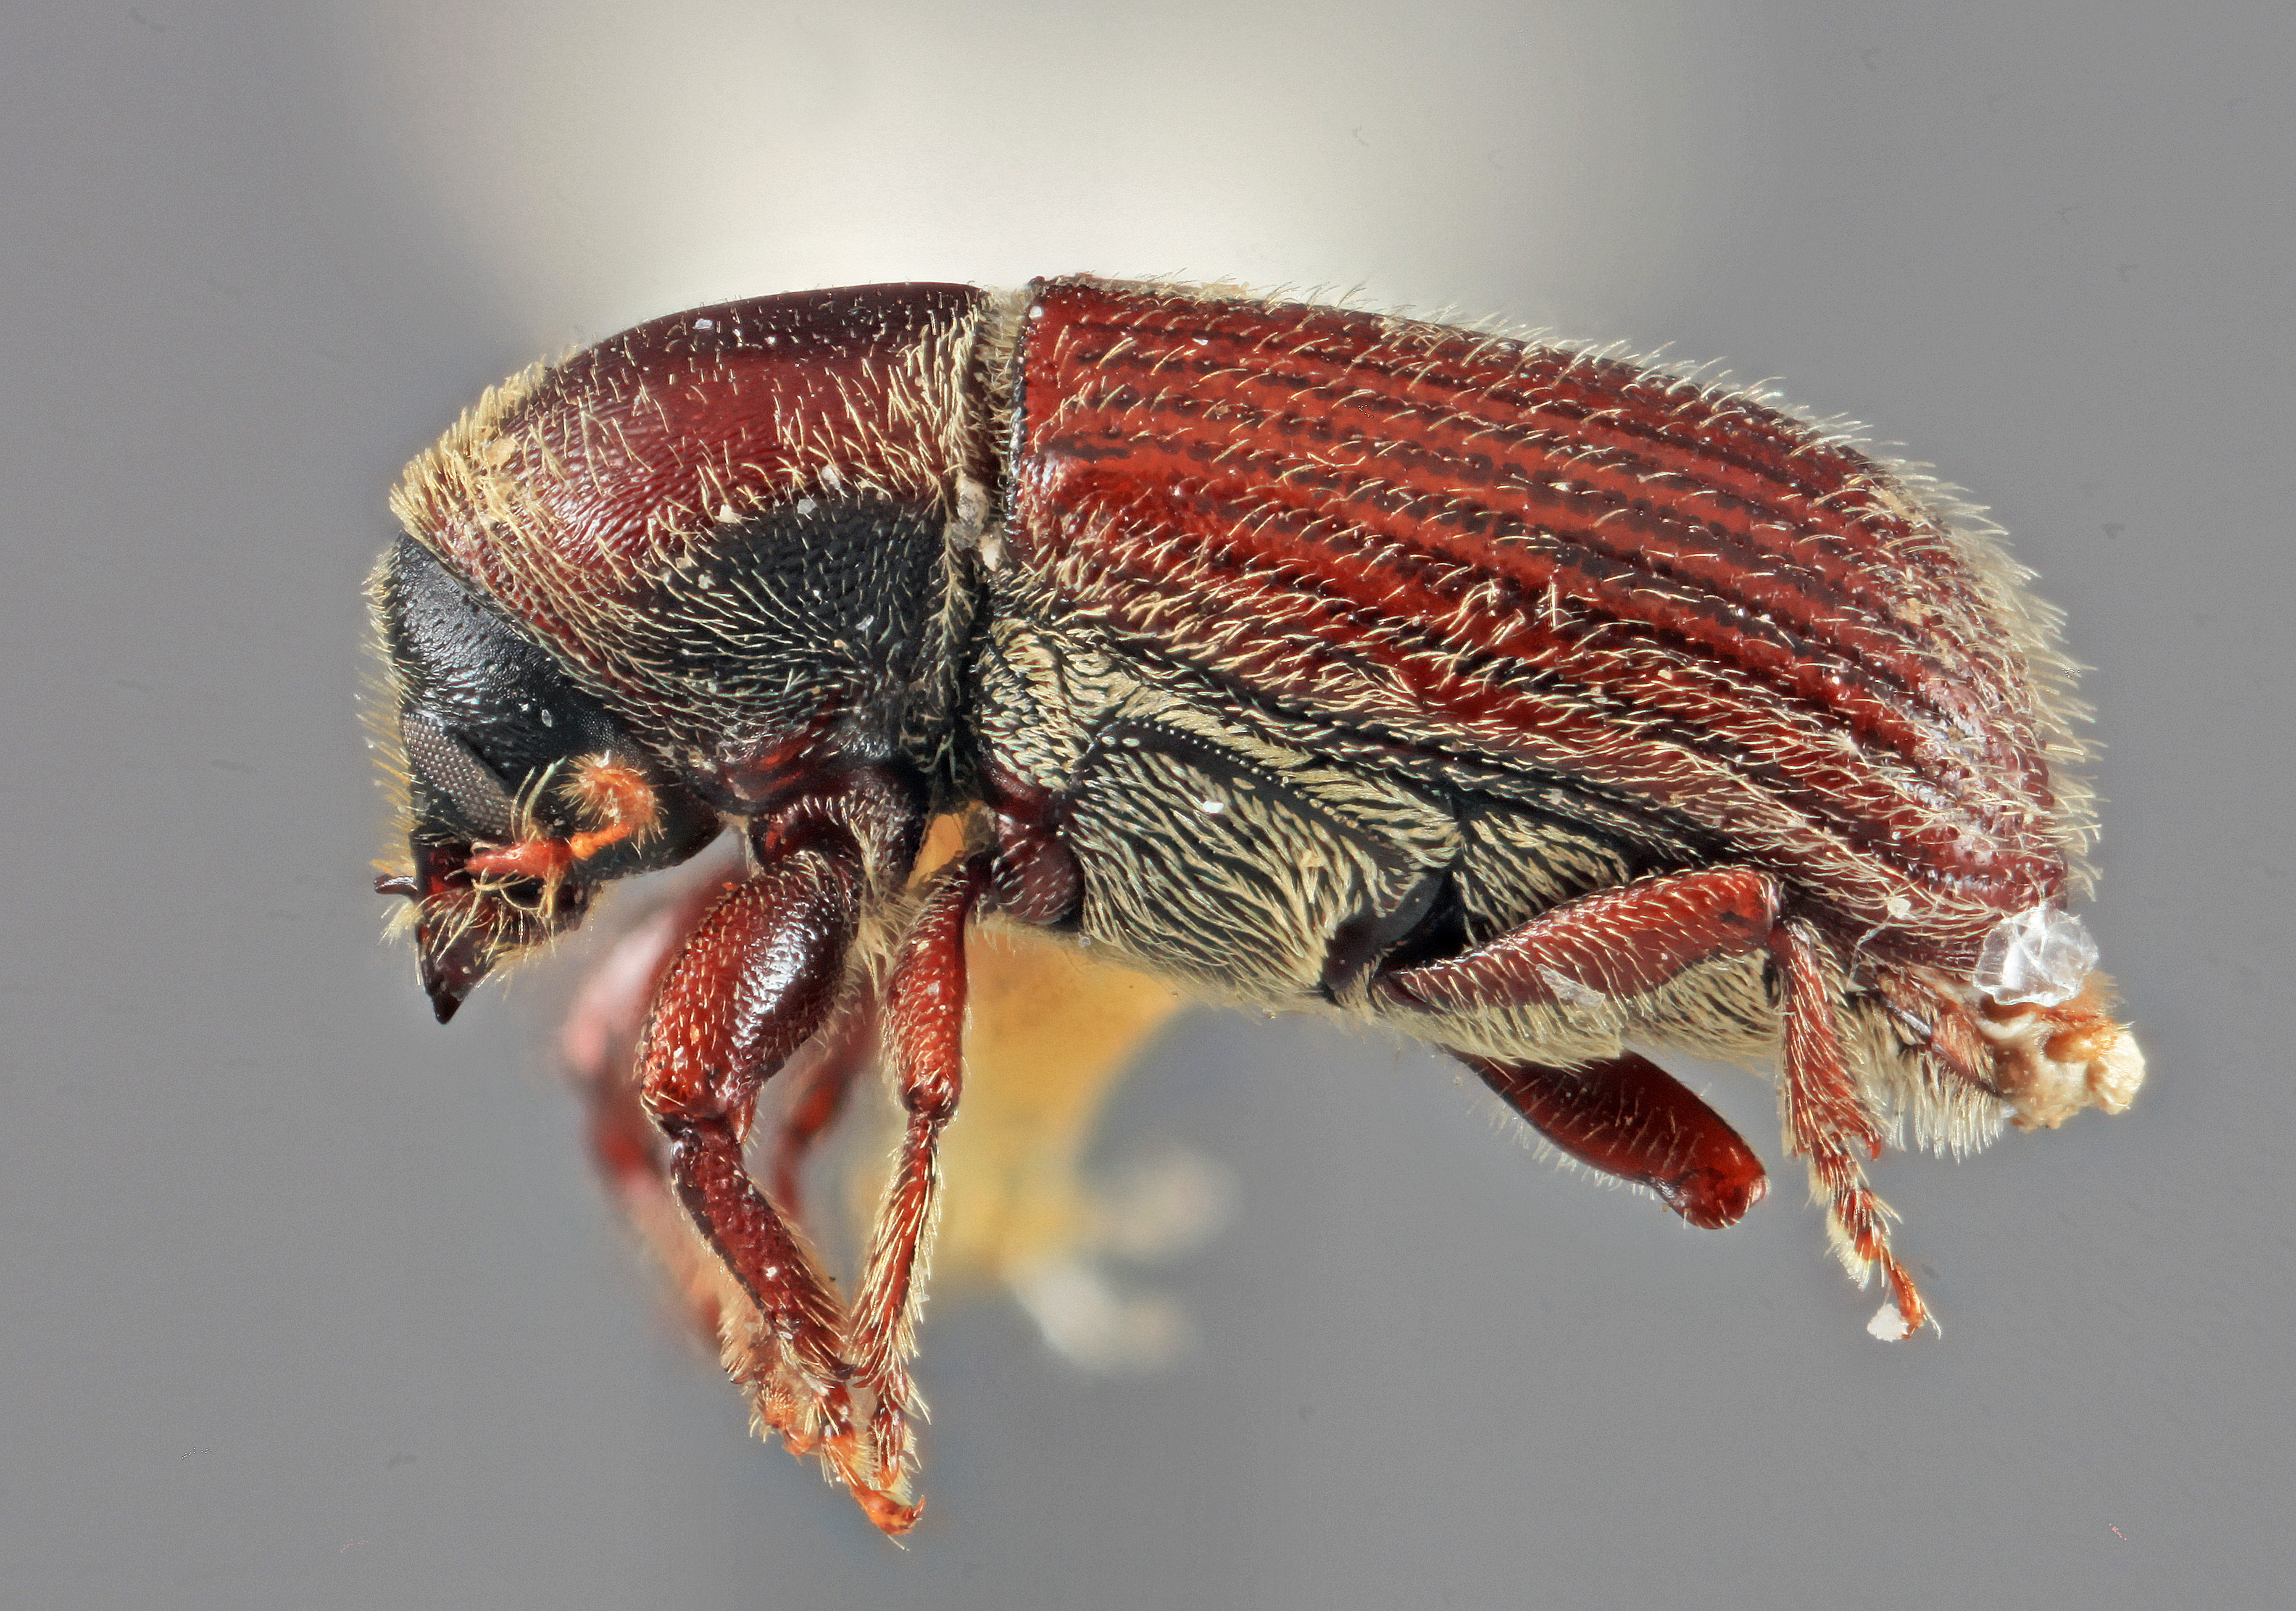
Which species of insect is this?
Cnesinus bicornis
